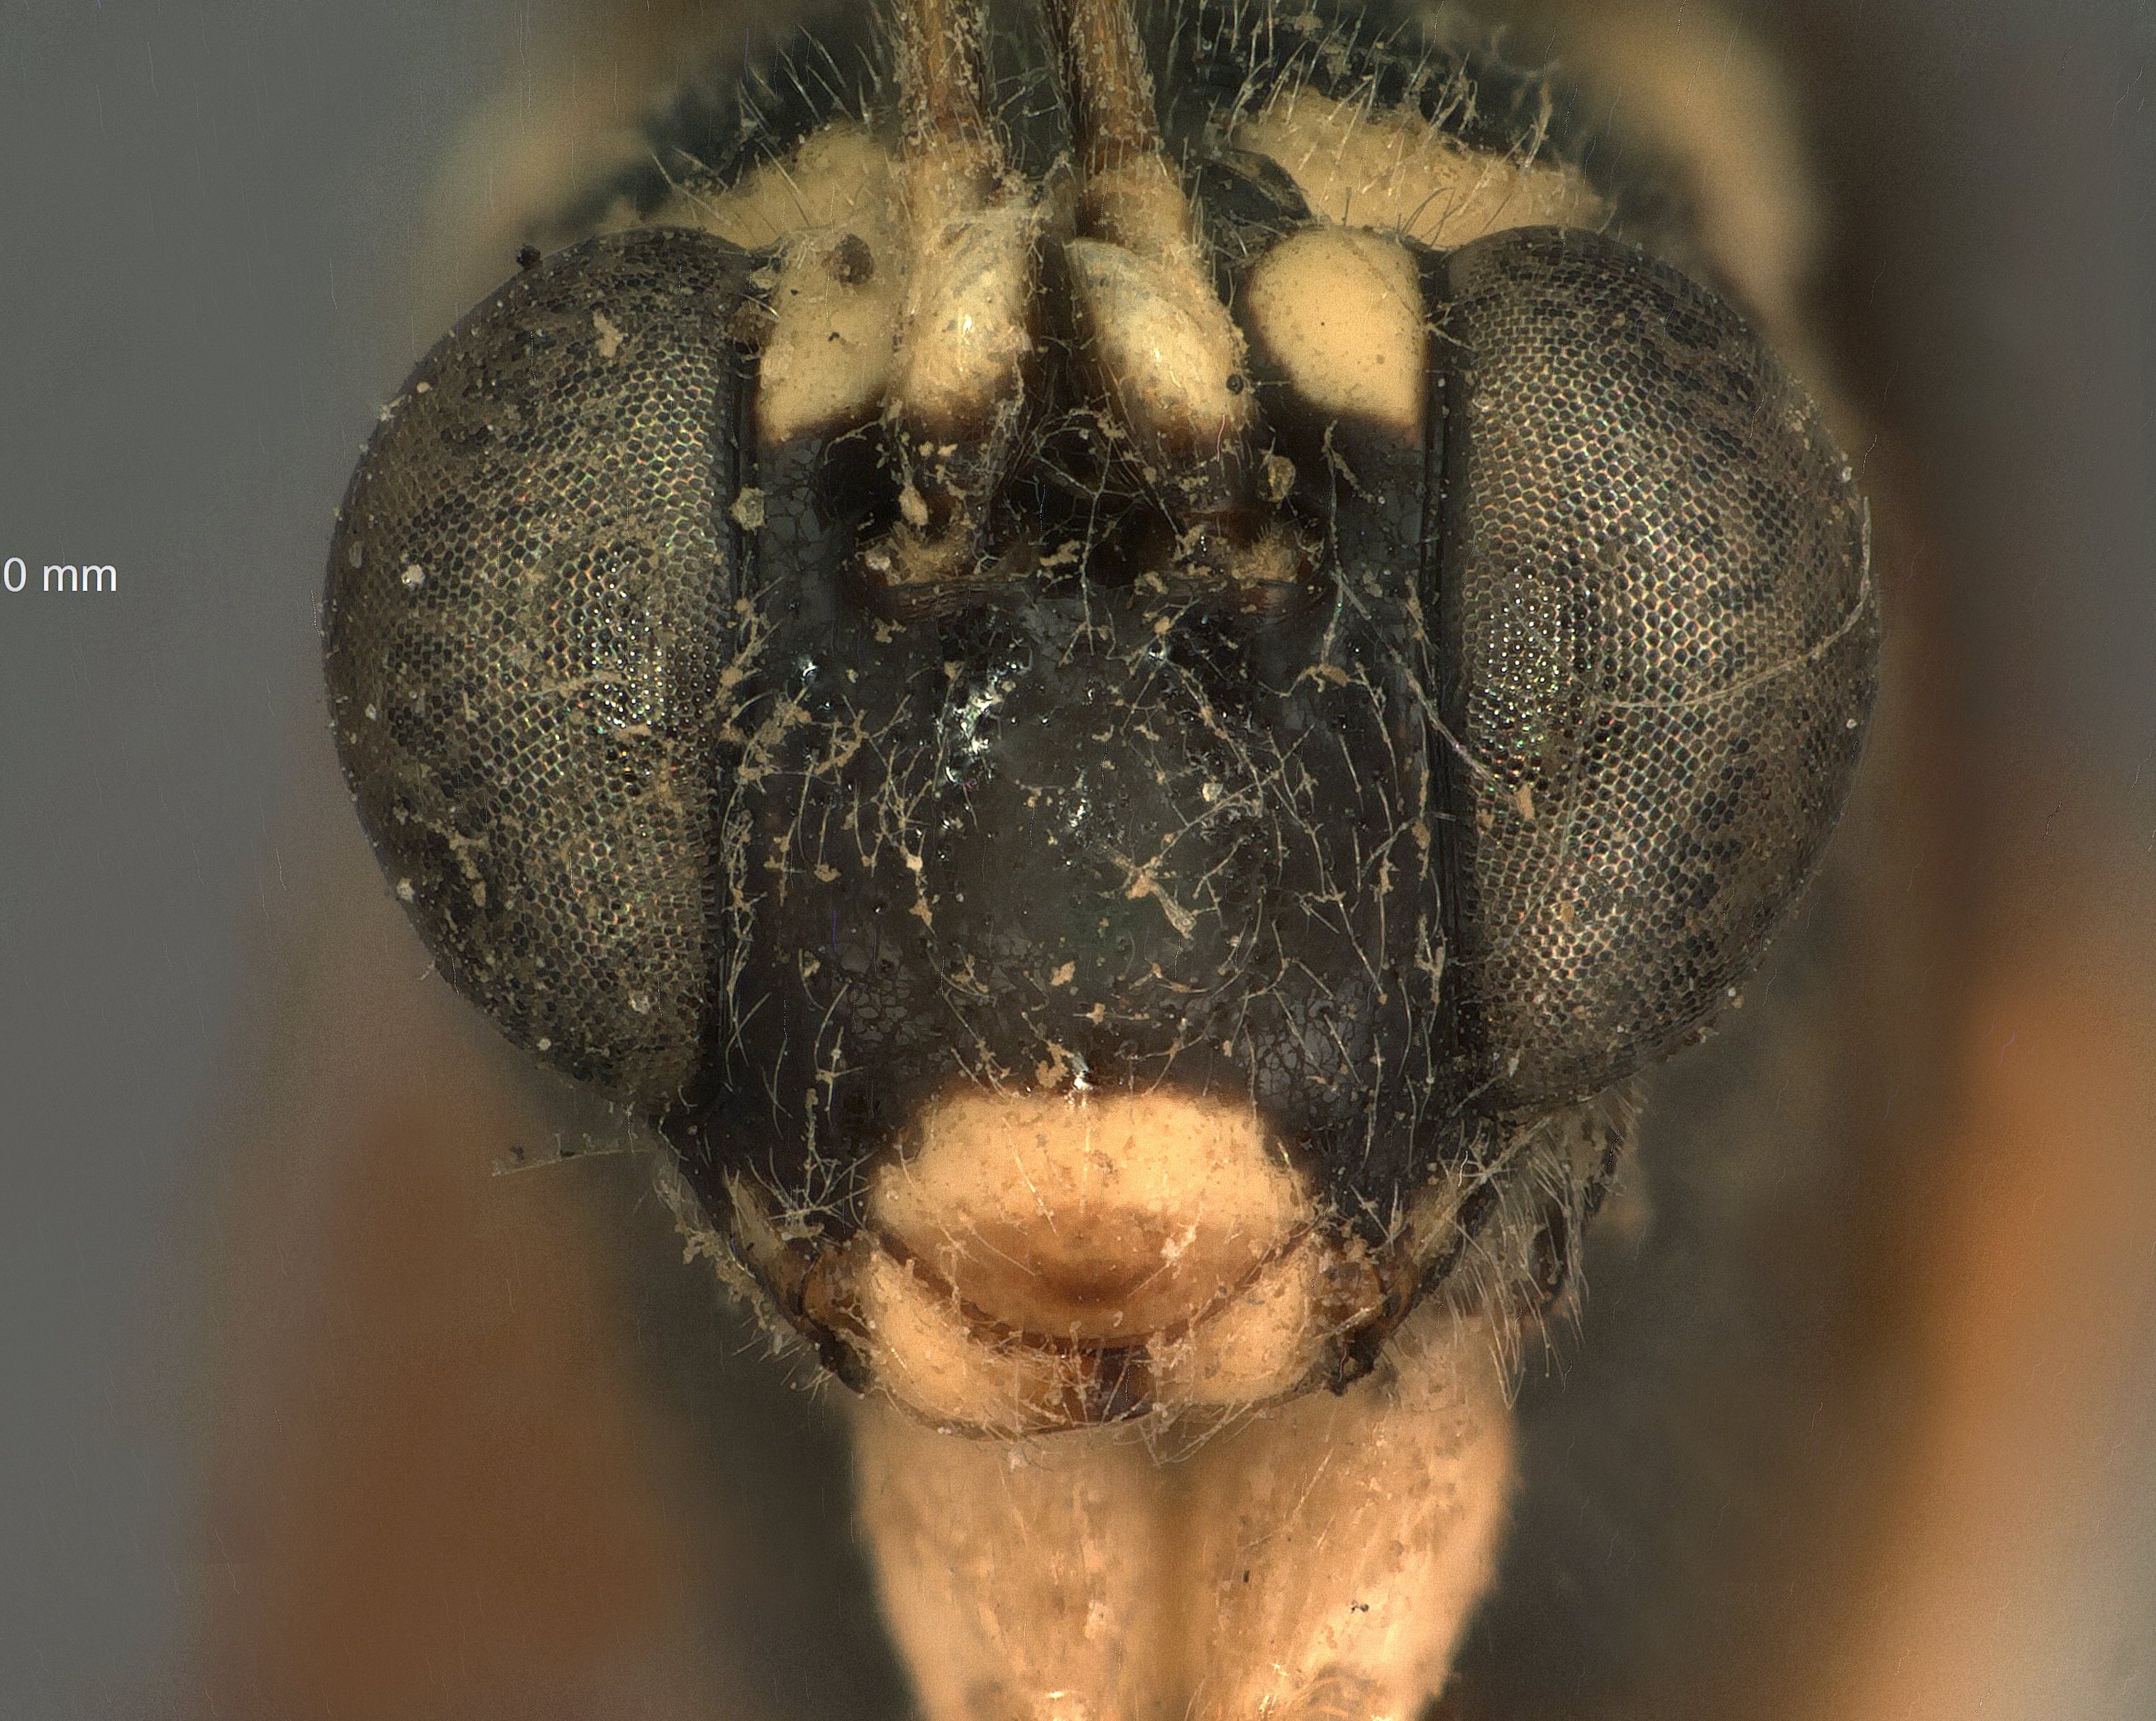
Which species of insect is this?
Leptobatopsis australiensis
